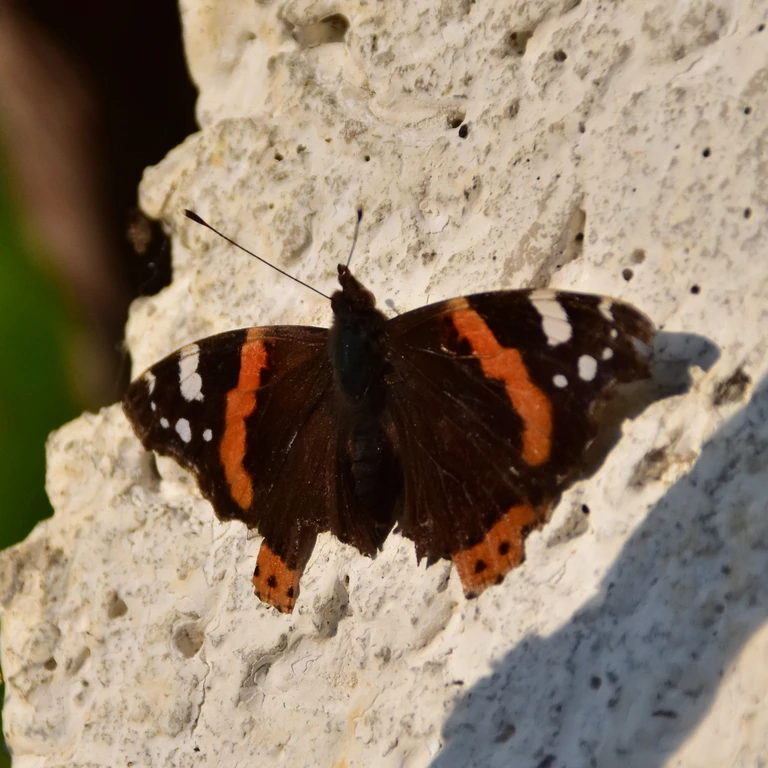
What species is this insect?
Vanessa atalanta
